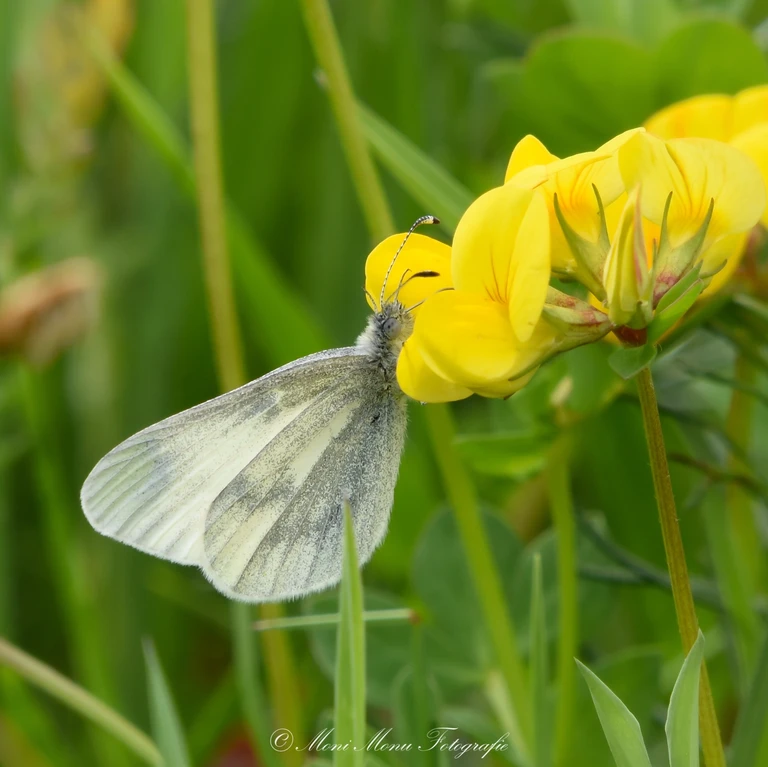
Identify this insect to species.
Leptidea sinapis/juvernica
